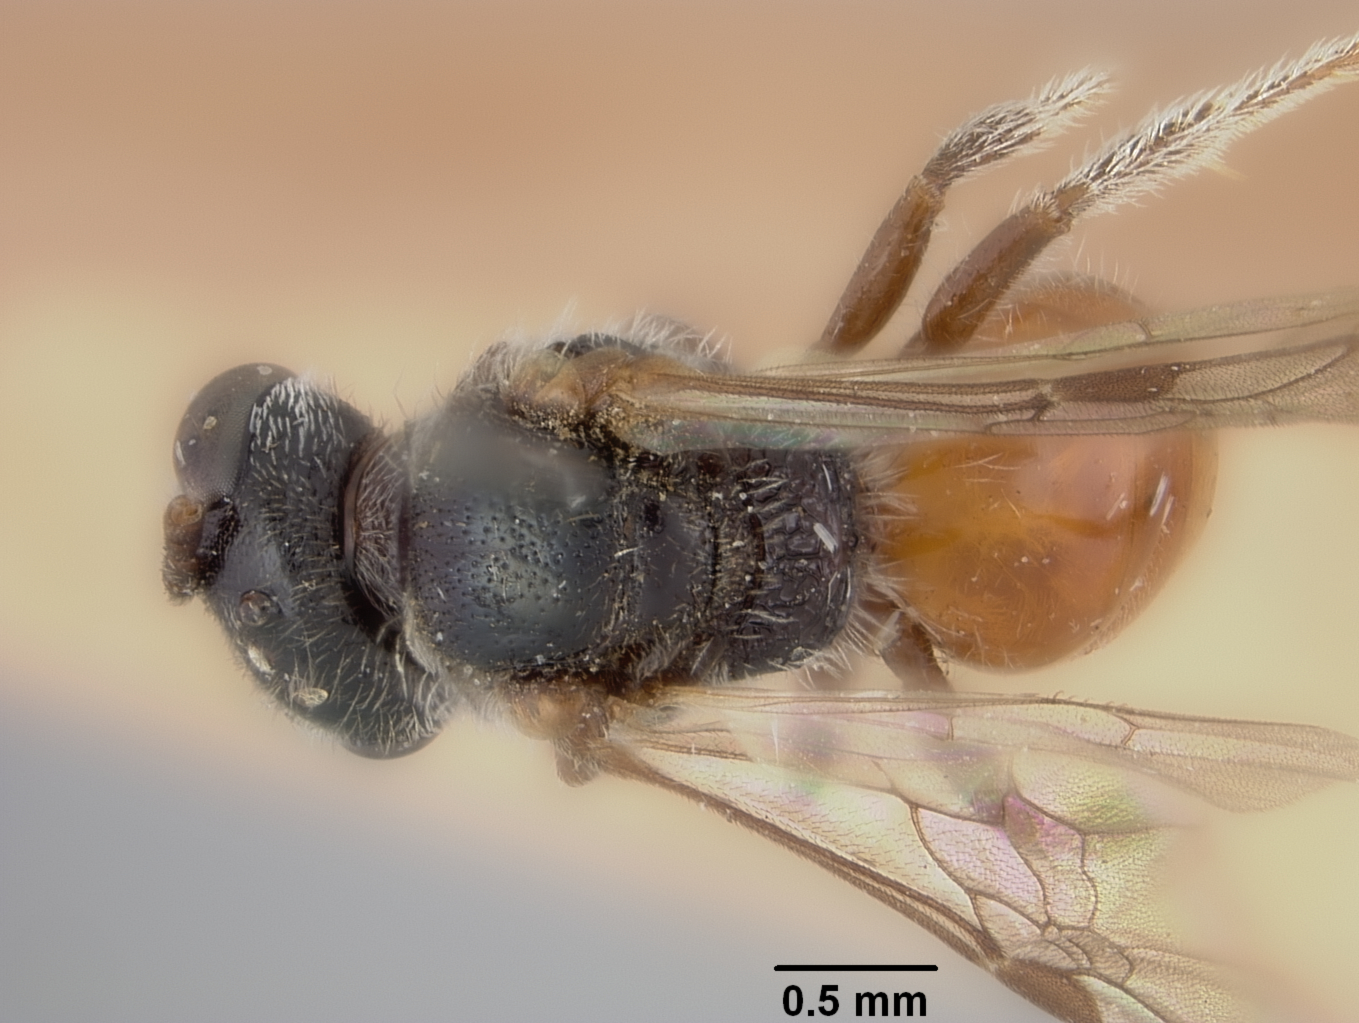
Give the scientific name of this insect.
Sphecodes atlantis
